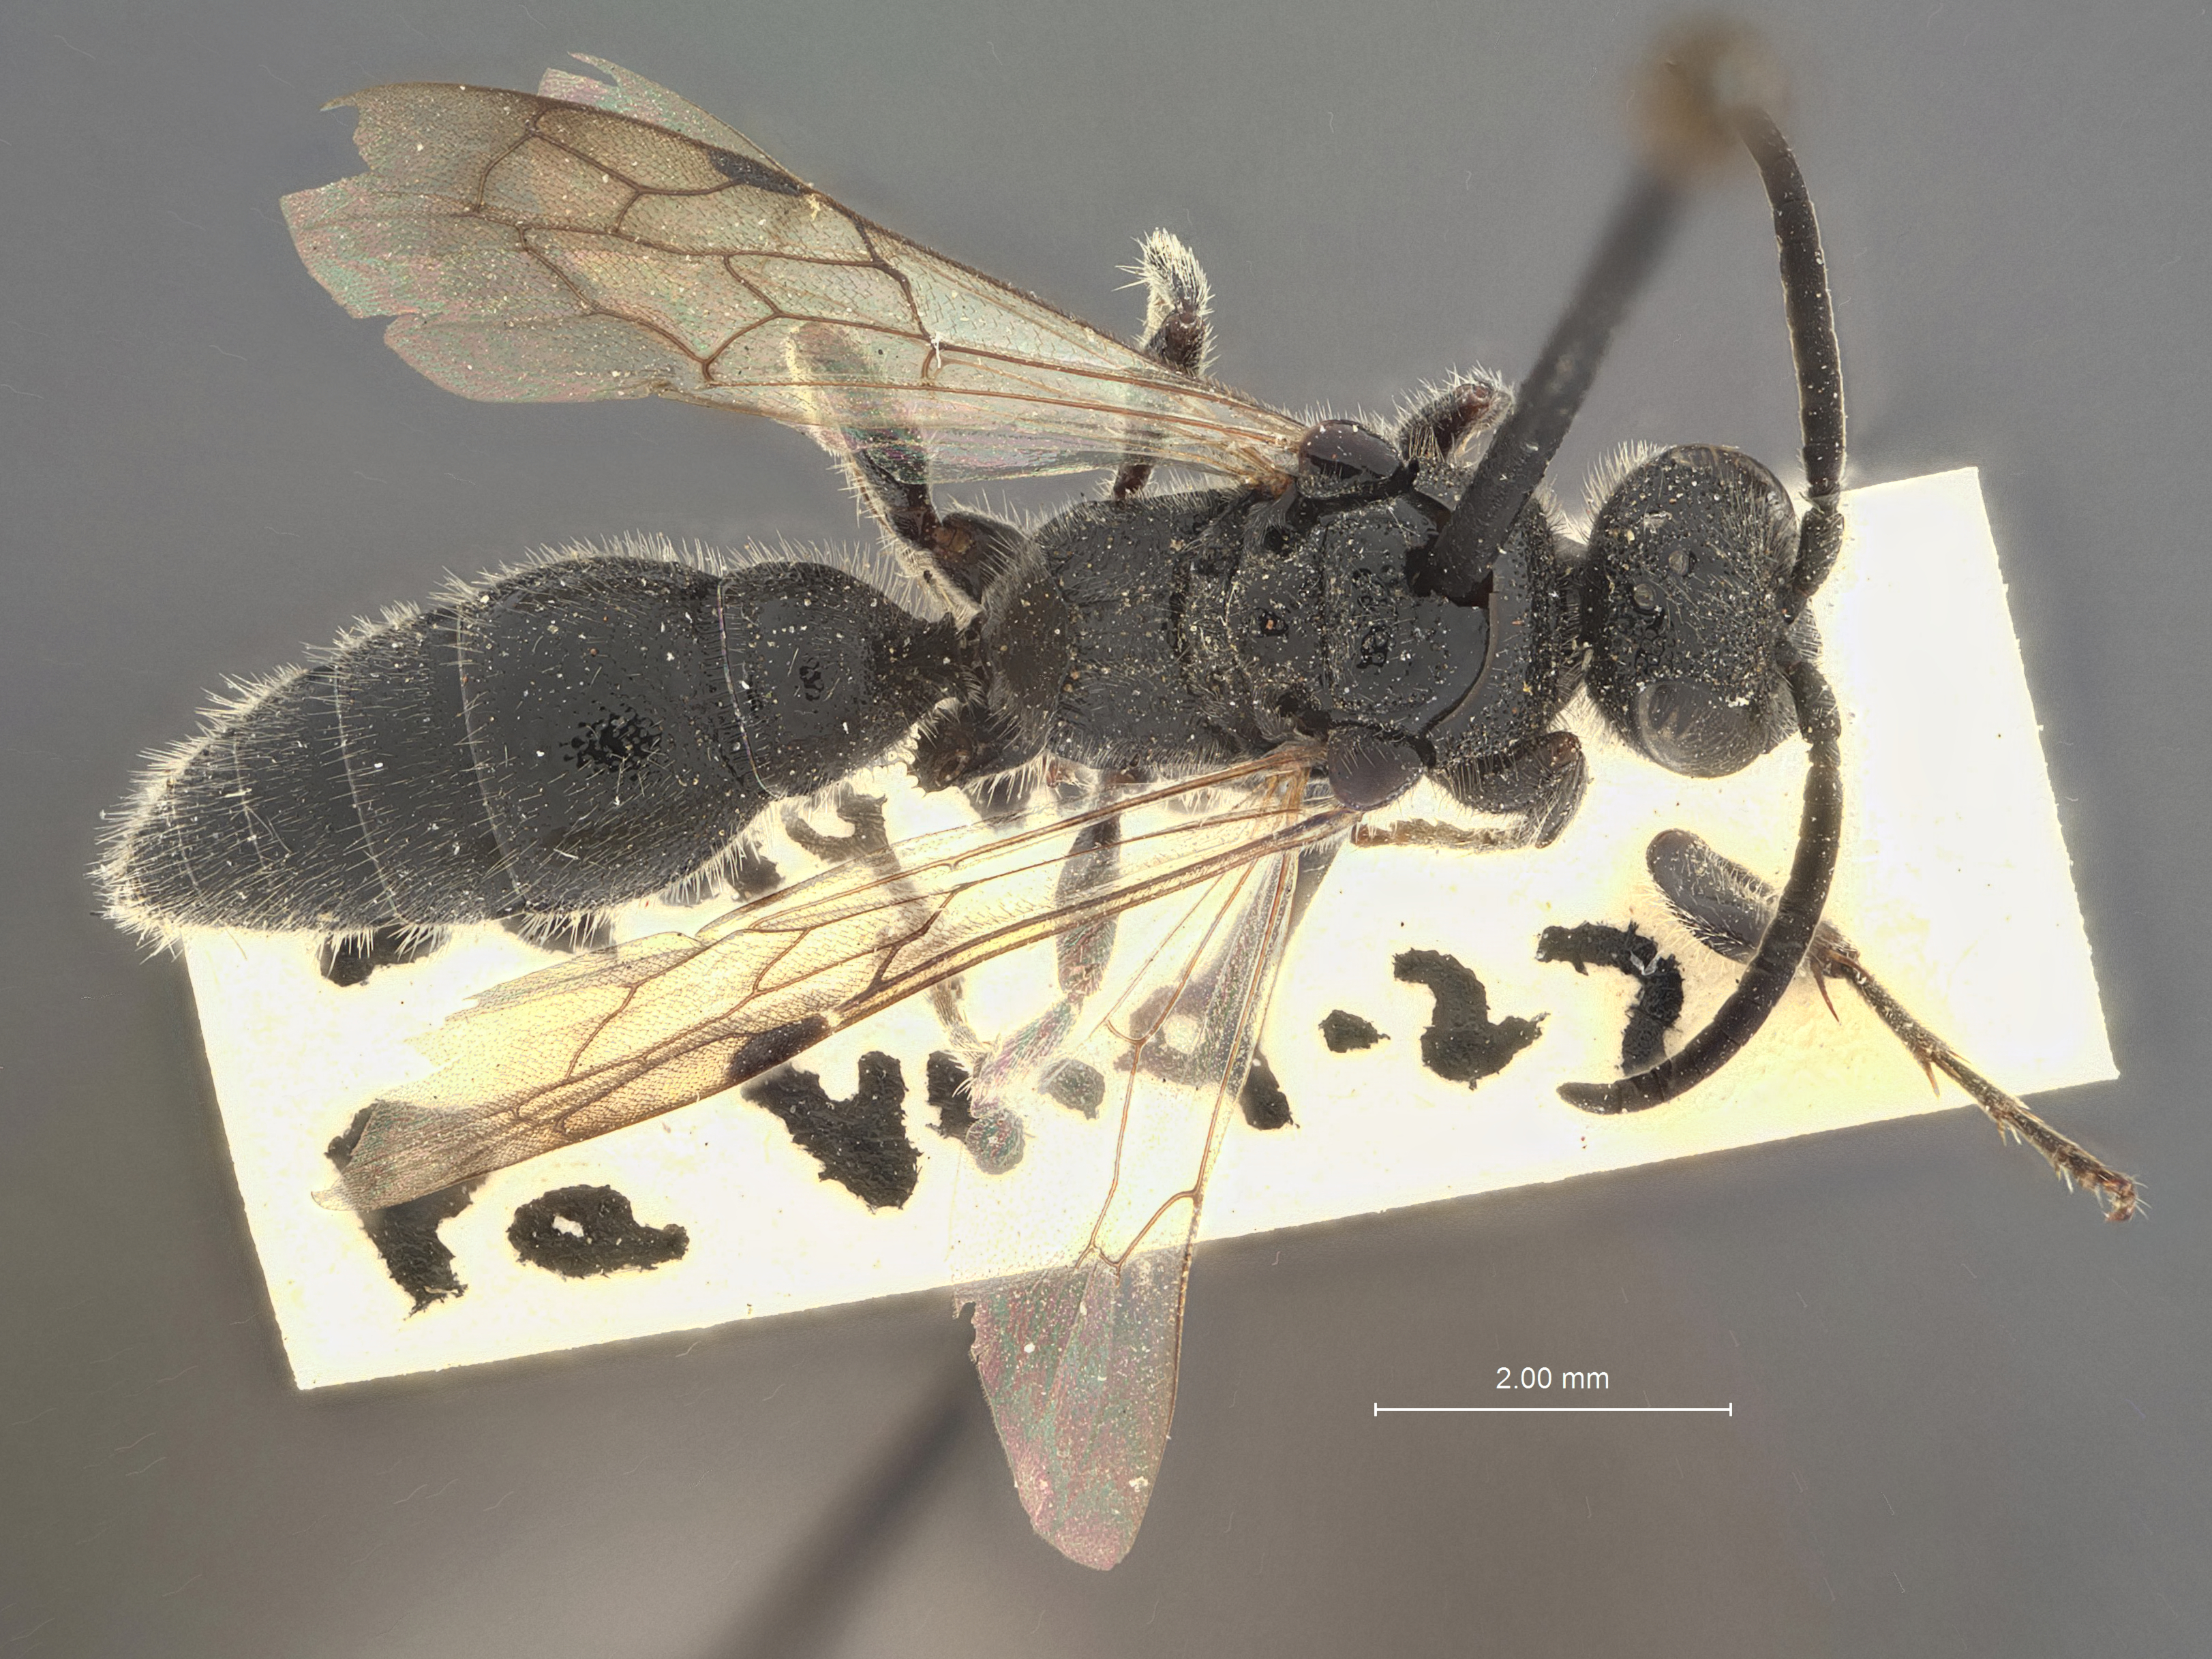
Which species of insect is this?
Tiphia holowayi
